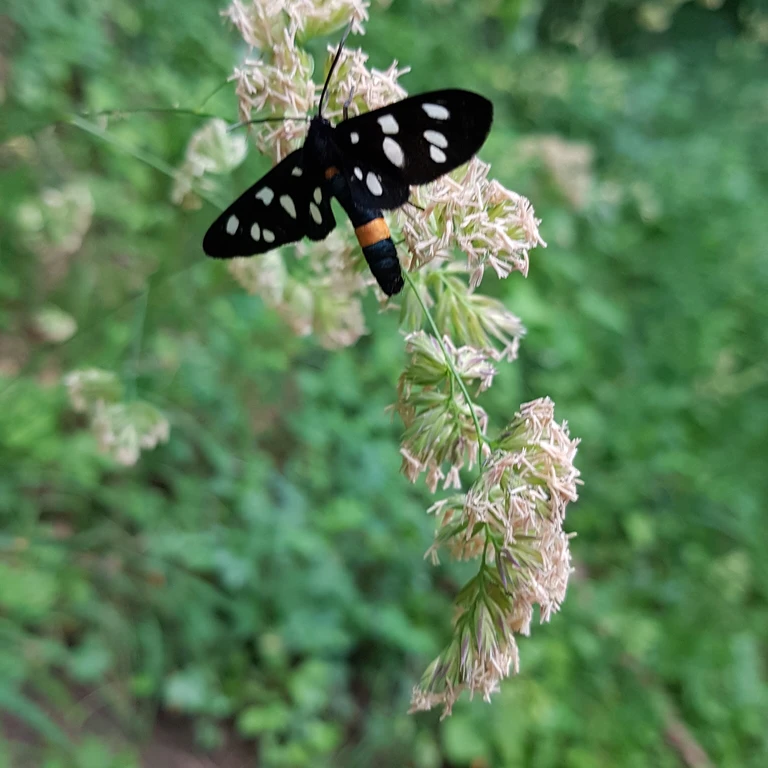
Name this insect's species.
Amata phegea
